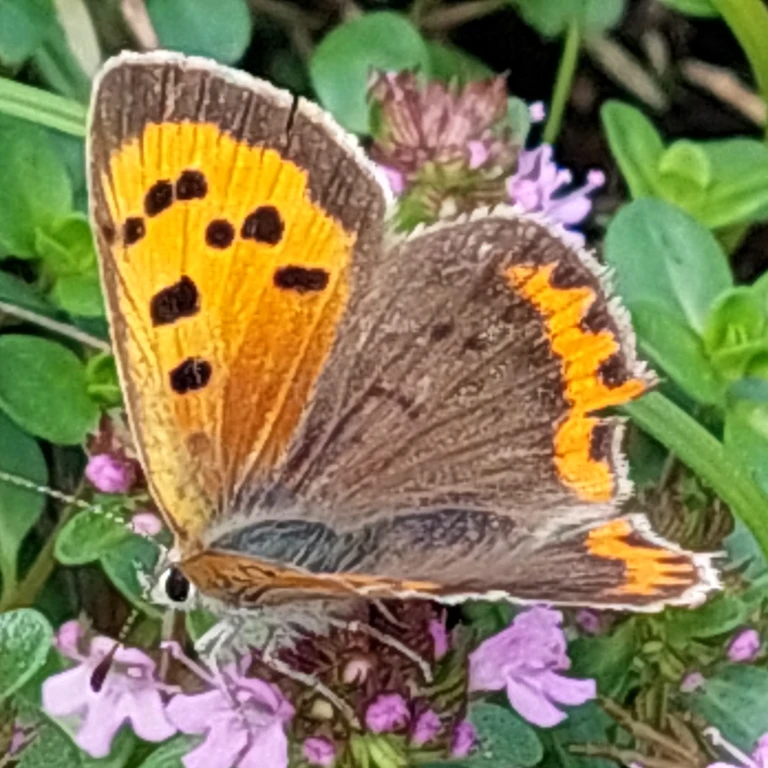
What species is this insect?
Lycaena phlaeas
